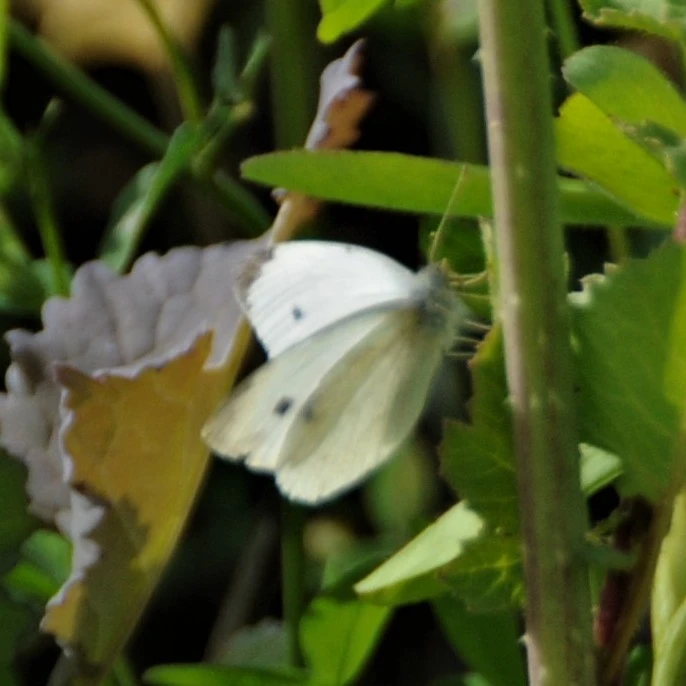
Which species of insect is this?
Pieris rapae
